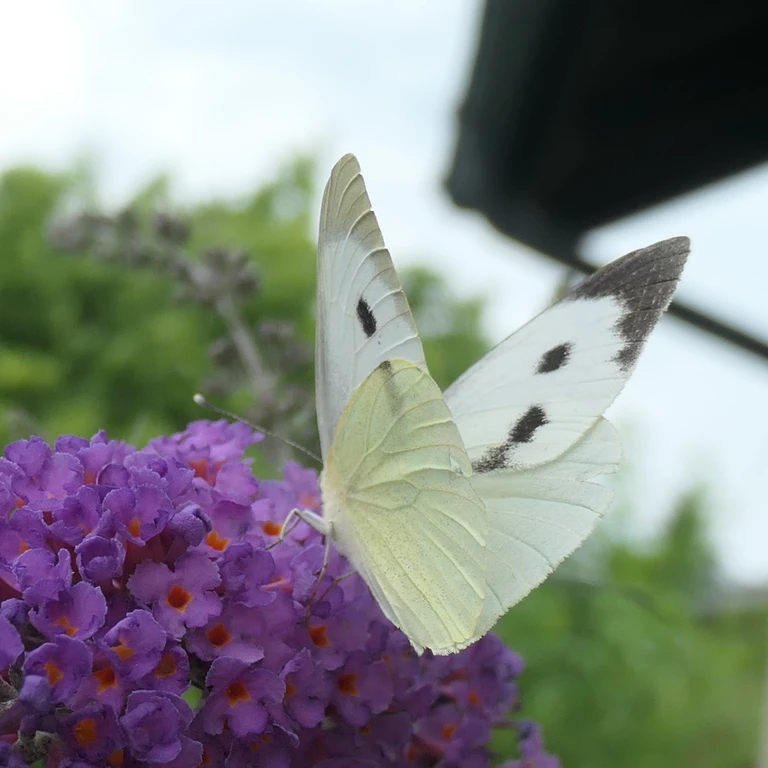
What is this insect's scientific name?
Pieris brassicae
